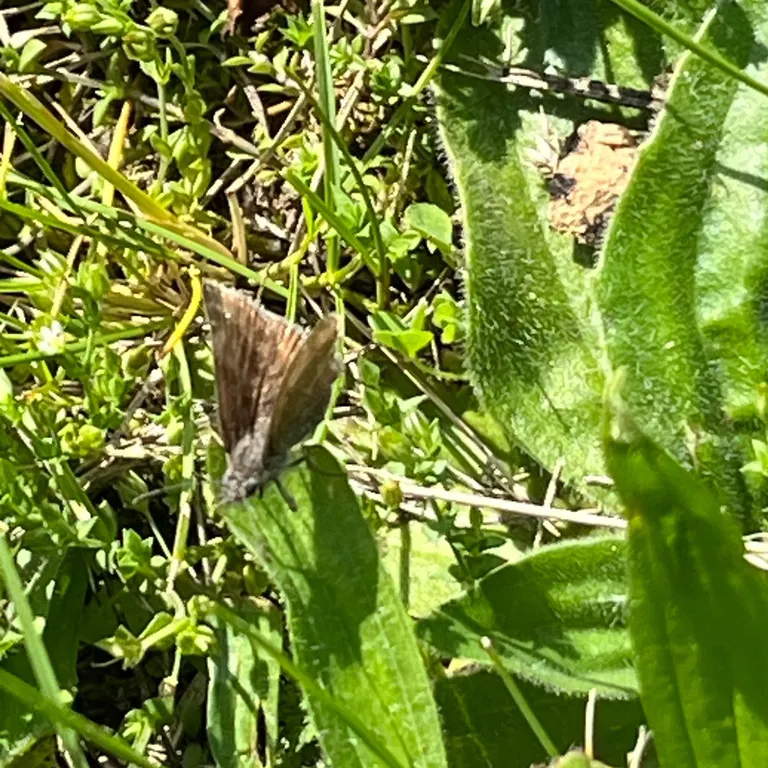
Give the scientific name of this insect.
Erynnis tages
